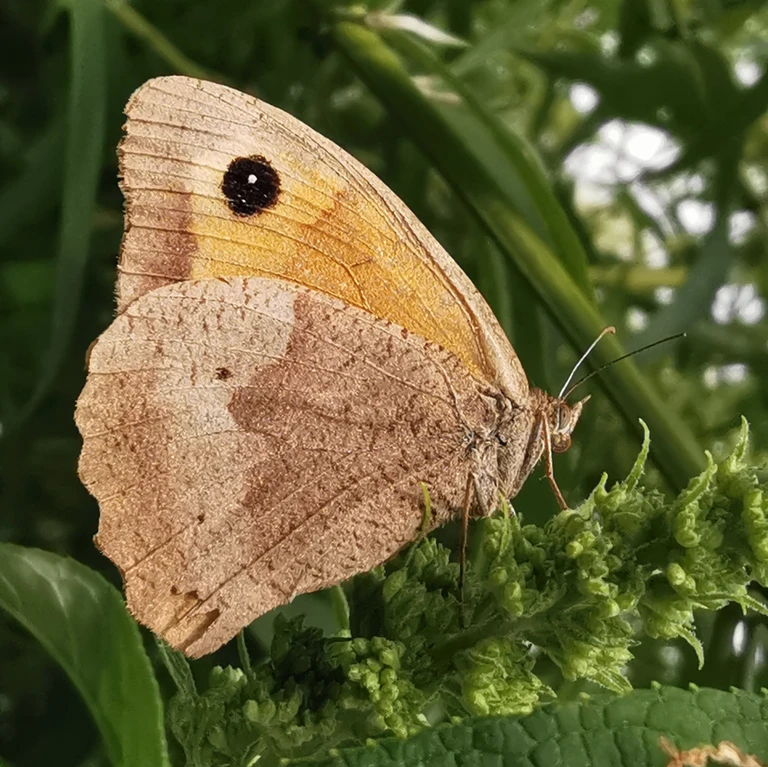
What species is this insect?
Maniola jurtina
